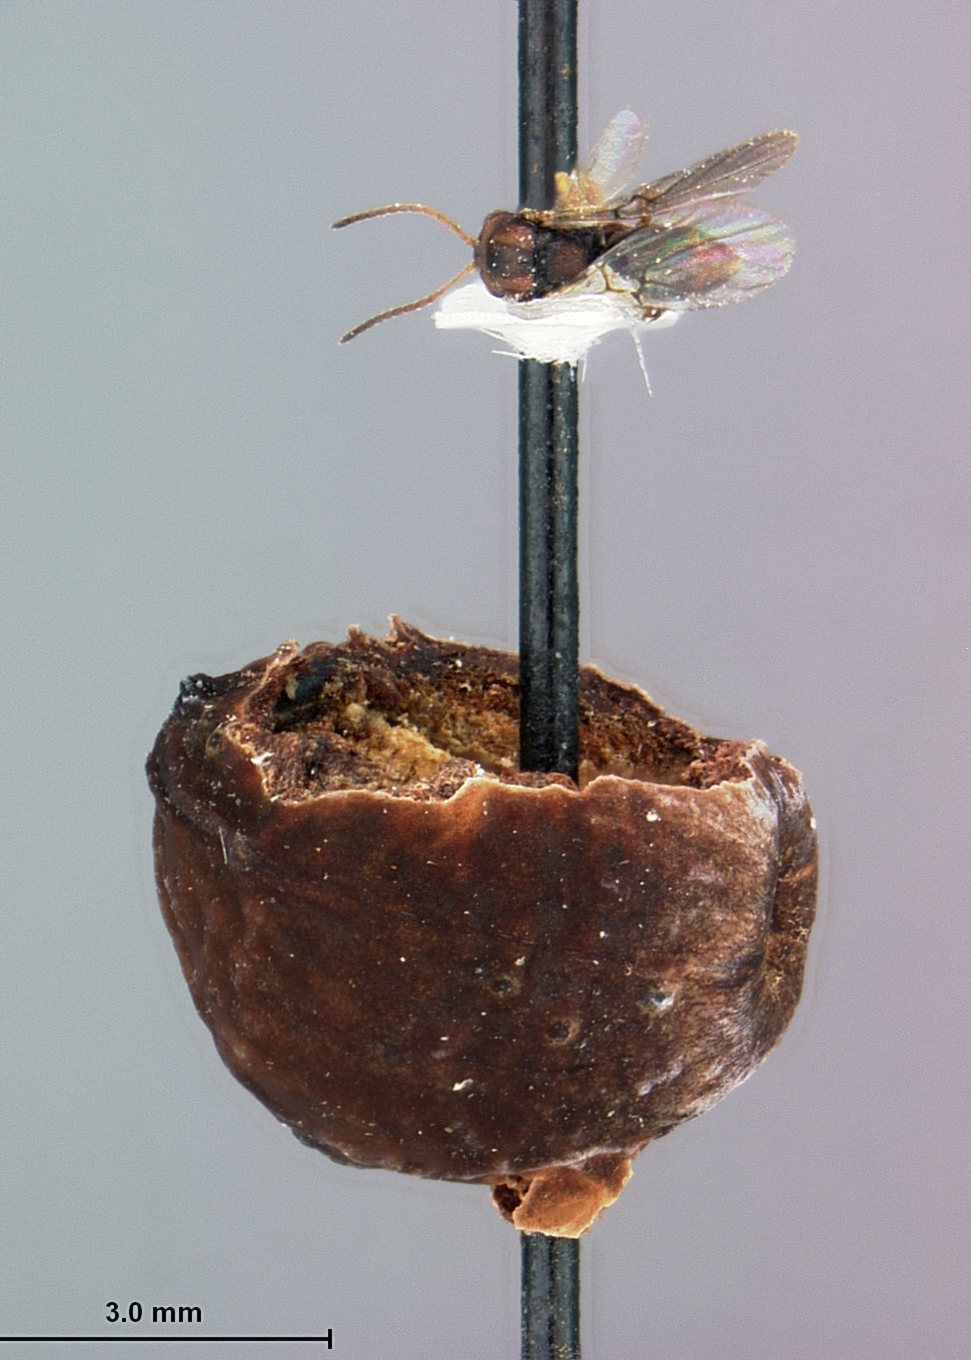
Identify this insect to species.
Callirhytis cedros
